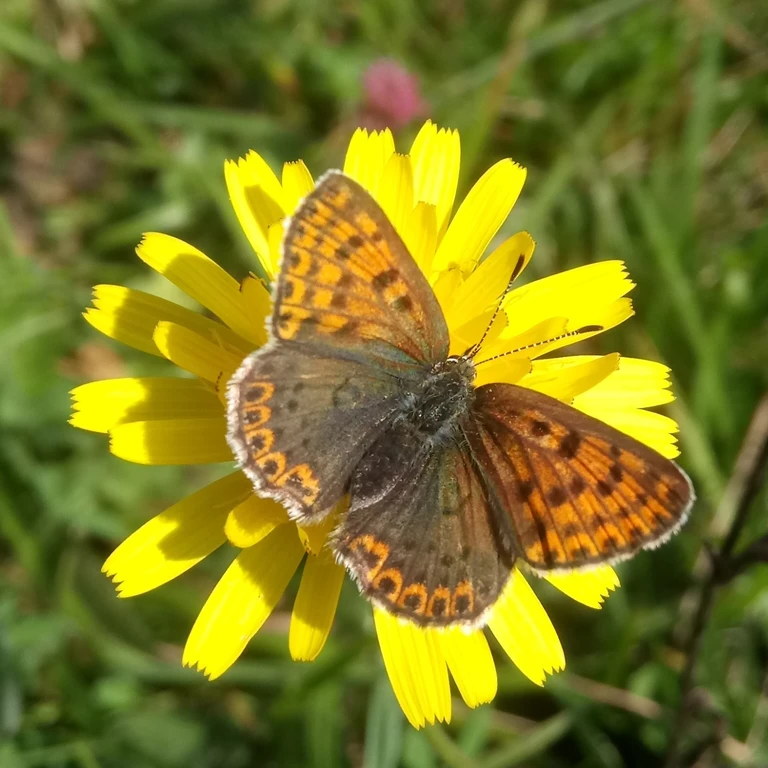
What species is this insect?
Lycaena tityrus (also Loweia tityrus)
